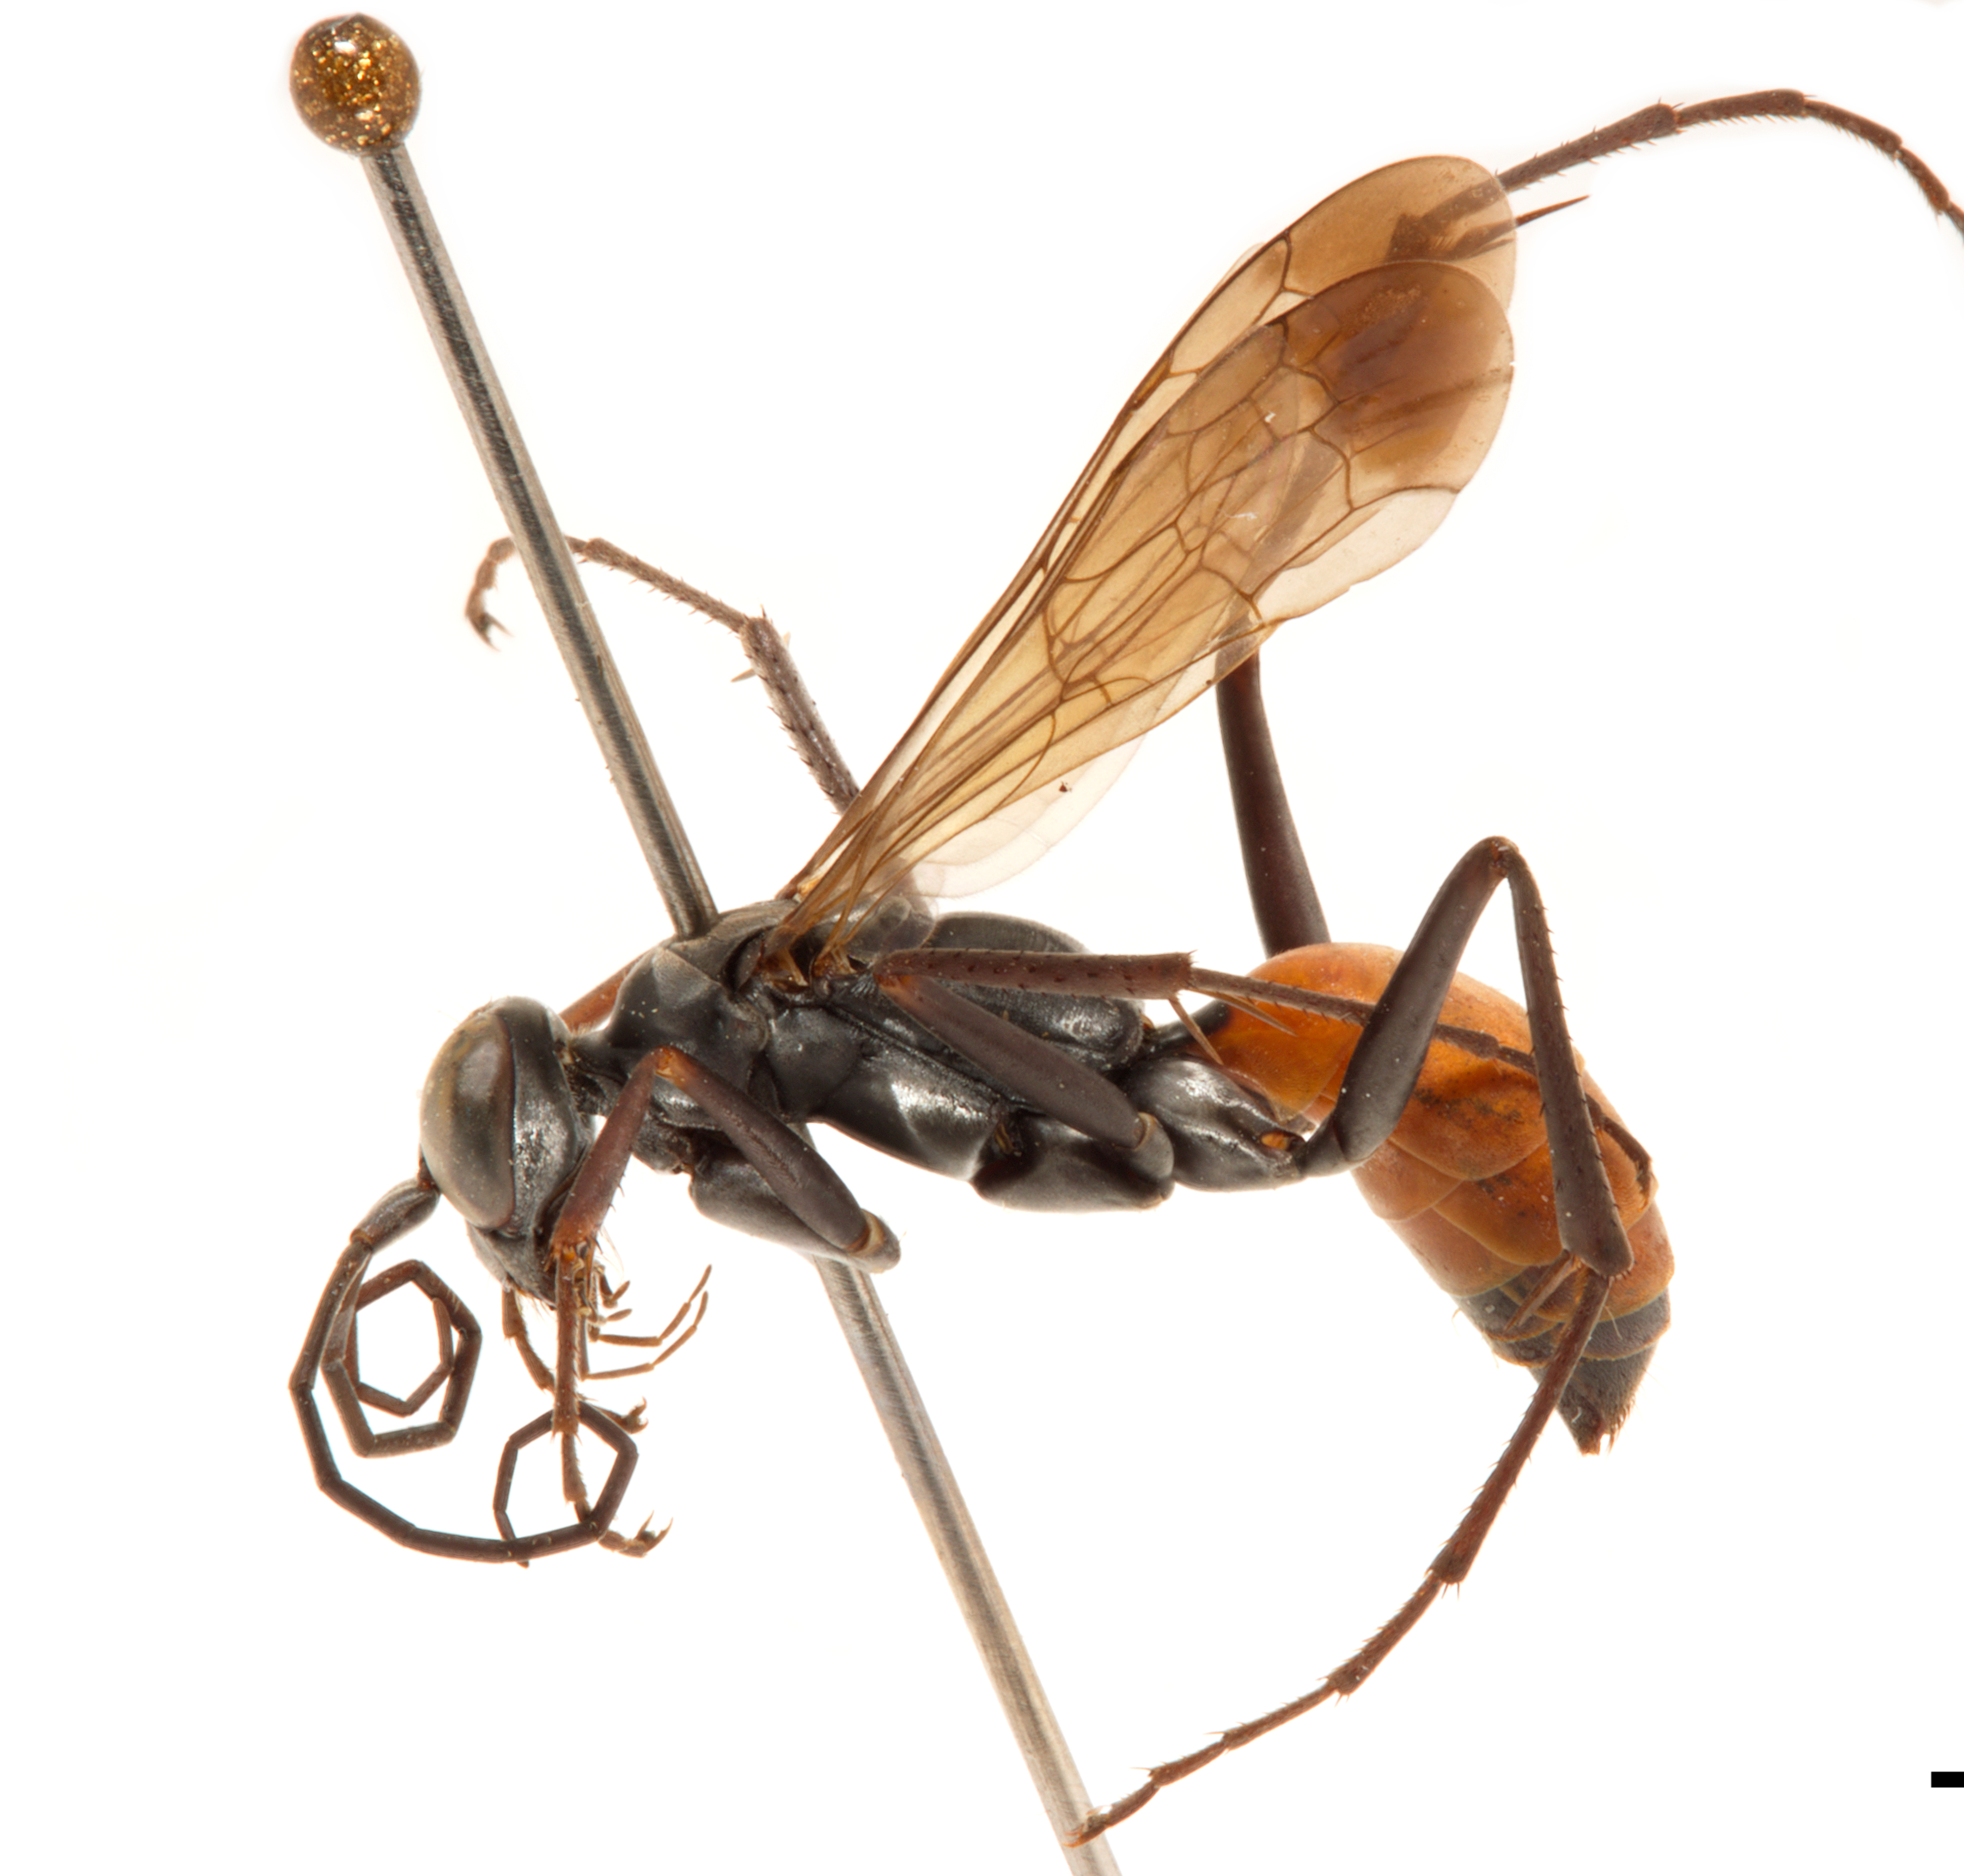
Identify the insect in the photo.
Cyemagenia certator
